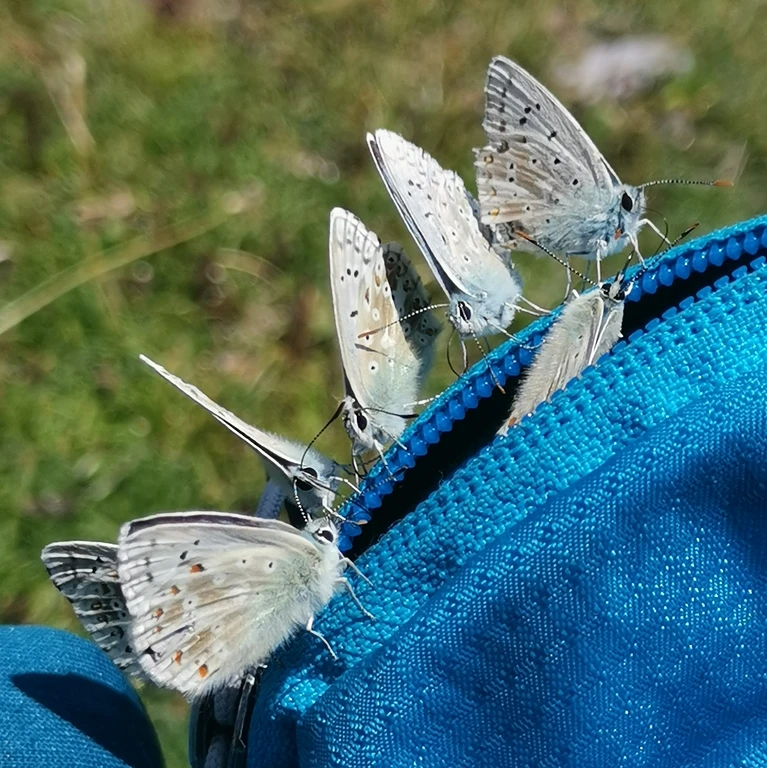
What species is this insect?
Lysandra coridon
